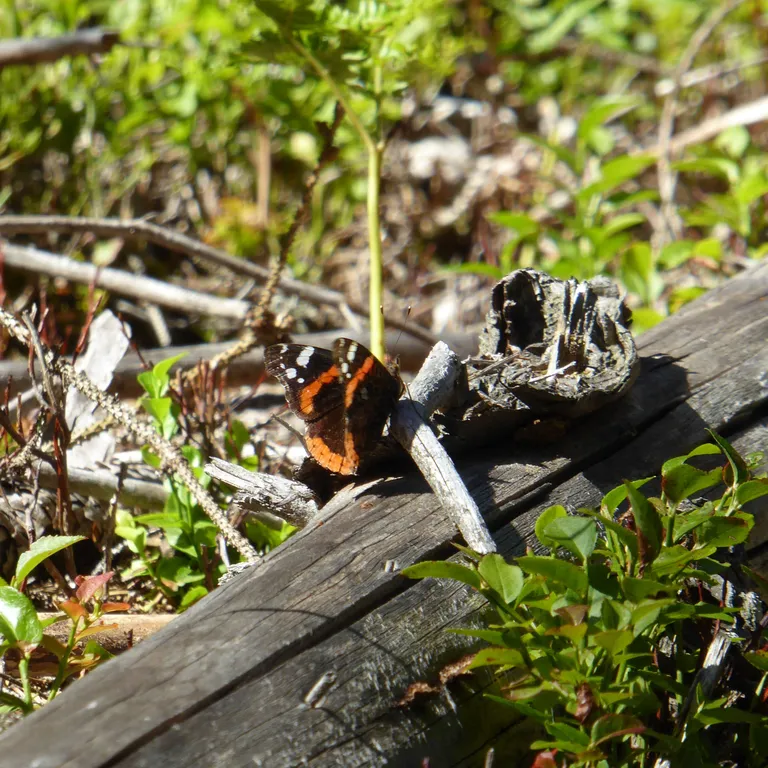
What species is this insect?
Vanessa atalanta
